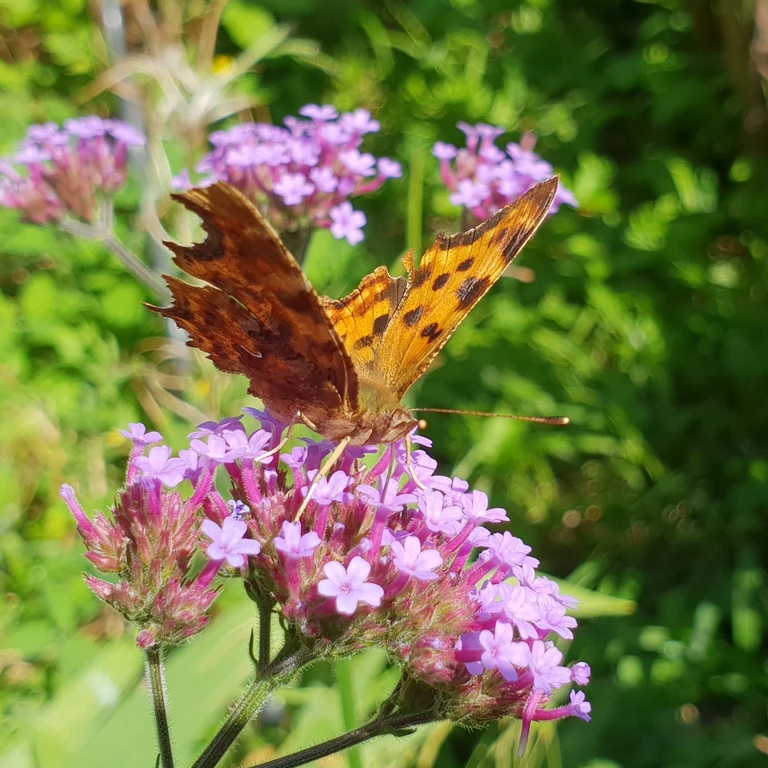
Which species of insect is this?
Polygonia c-album
